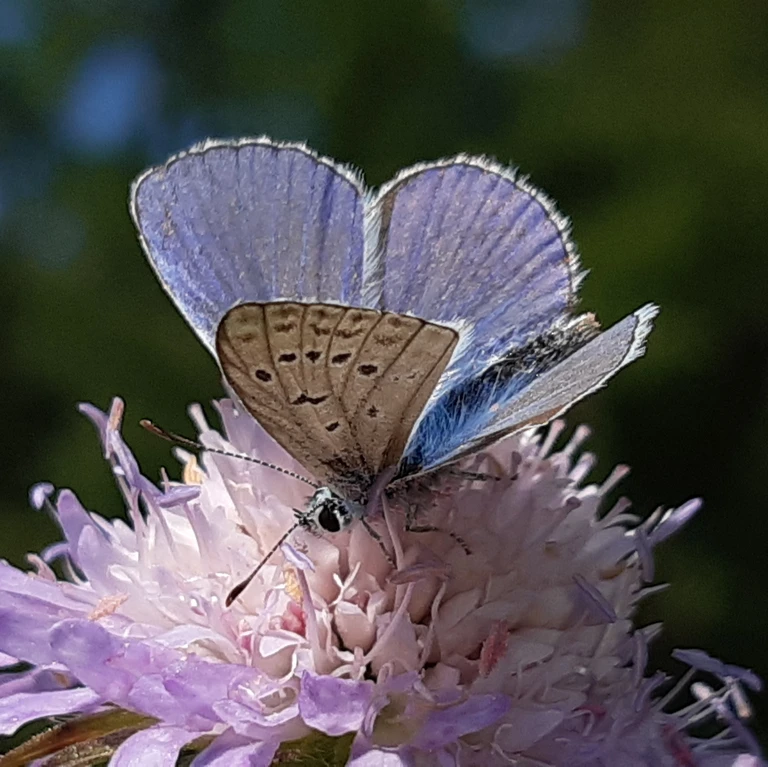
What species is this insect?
Polyommatus icarus
